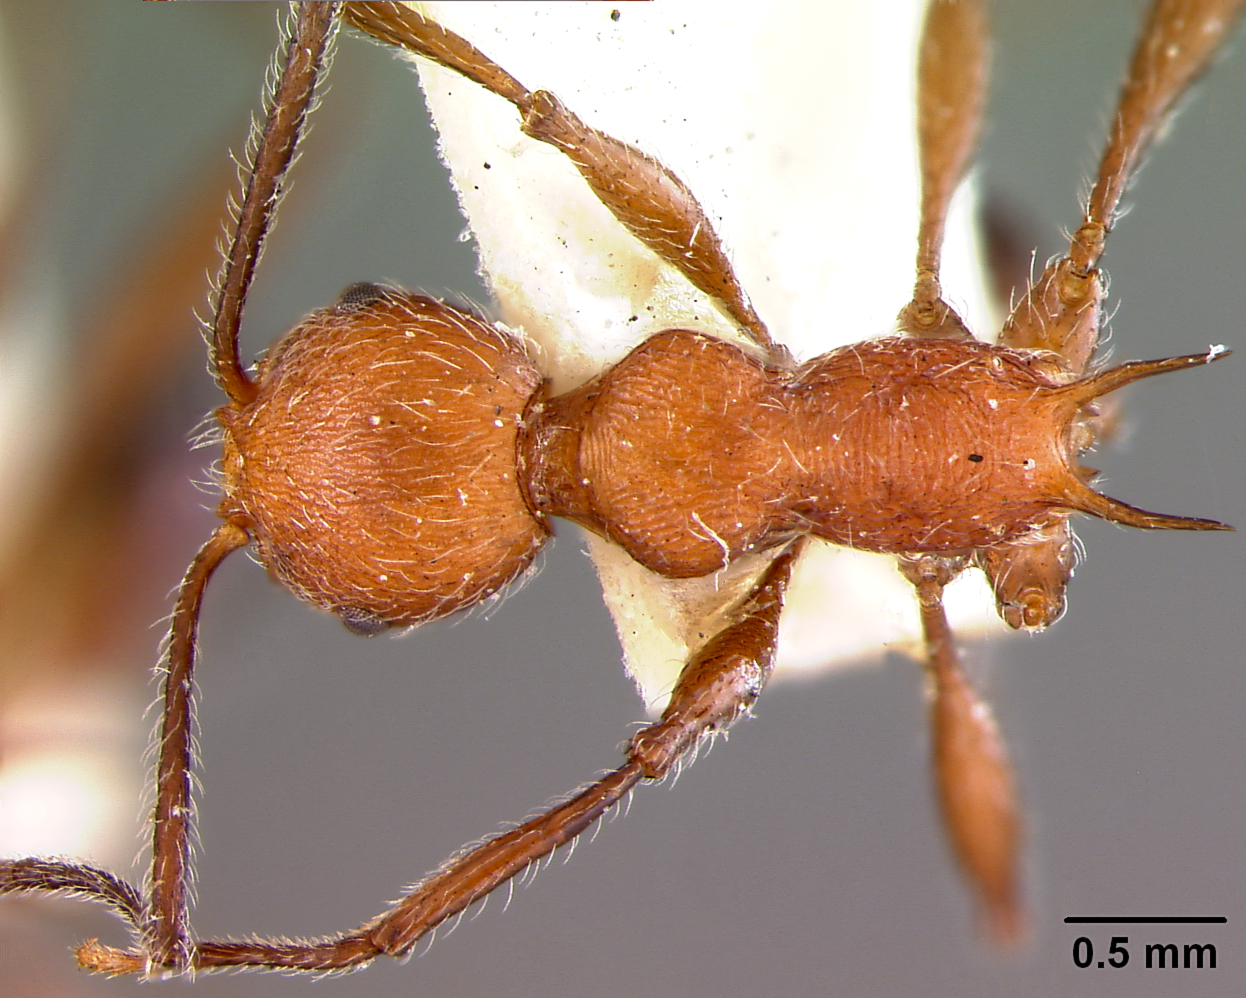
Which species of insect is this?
Macromischa manni
